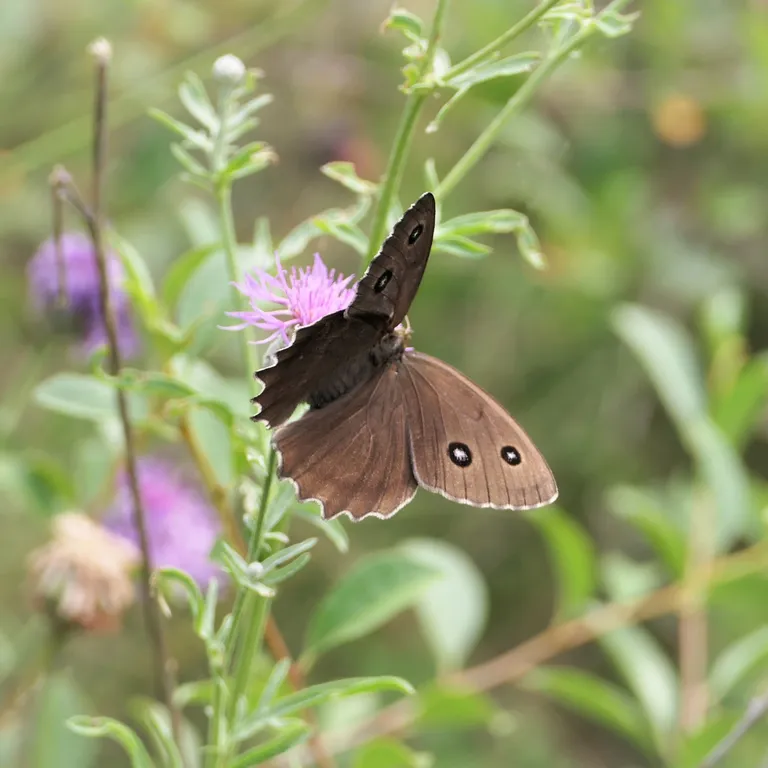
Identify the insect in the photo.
Minois dryas
